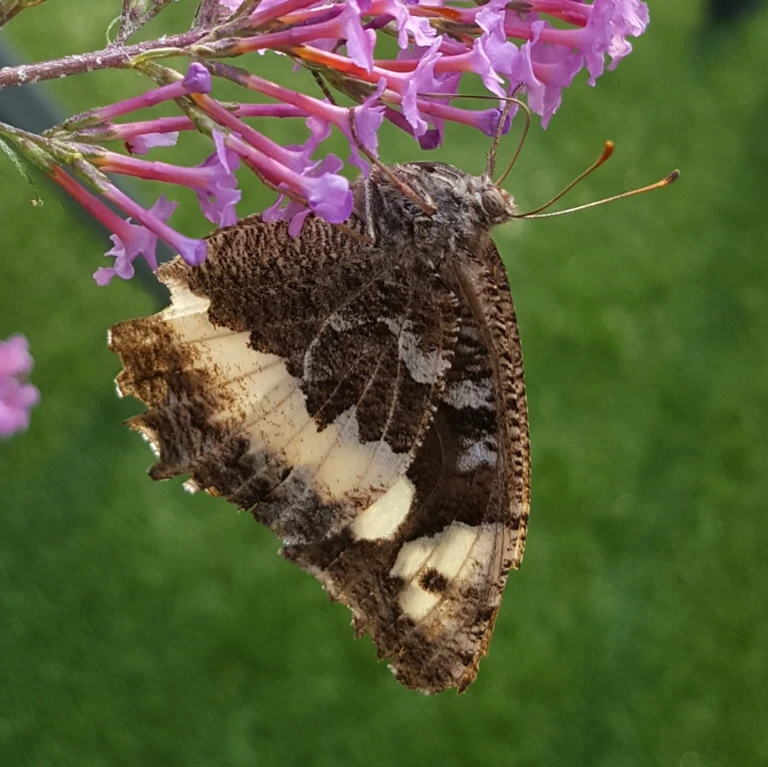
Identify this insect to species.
Brintesia circe
